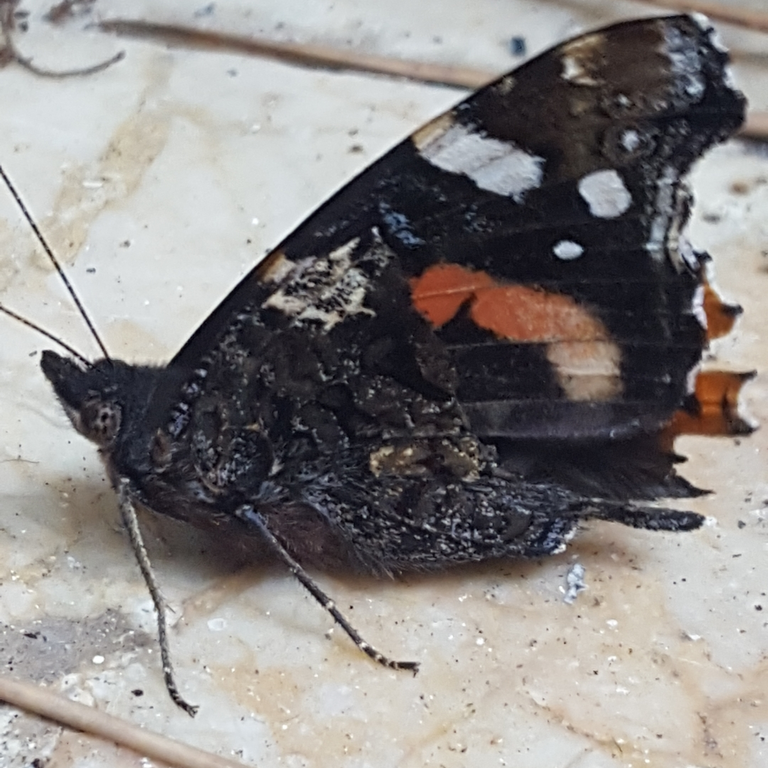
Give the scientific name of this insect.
Vanessa atalanta
